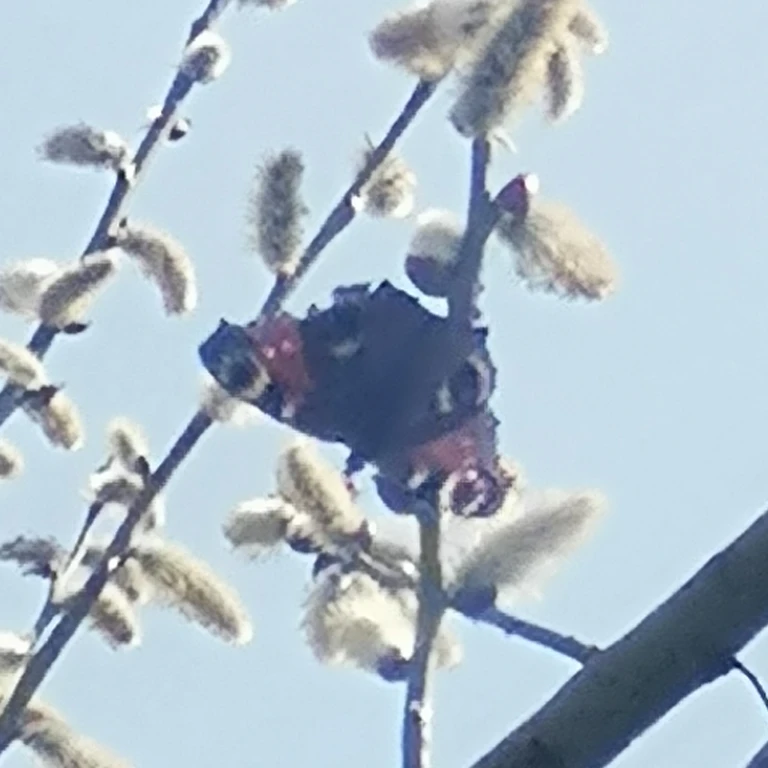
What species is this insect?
Aglais io
